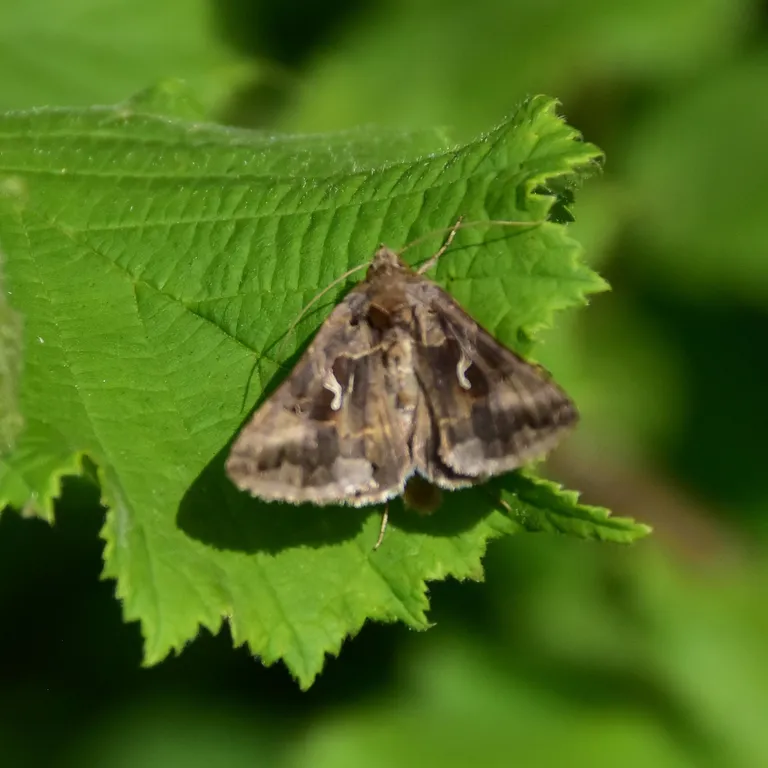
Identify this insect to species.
Autographa gamma
